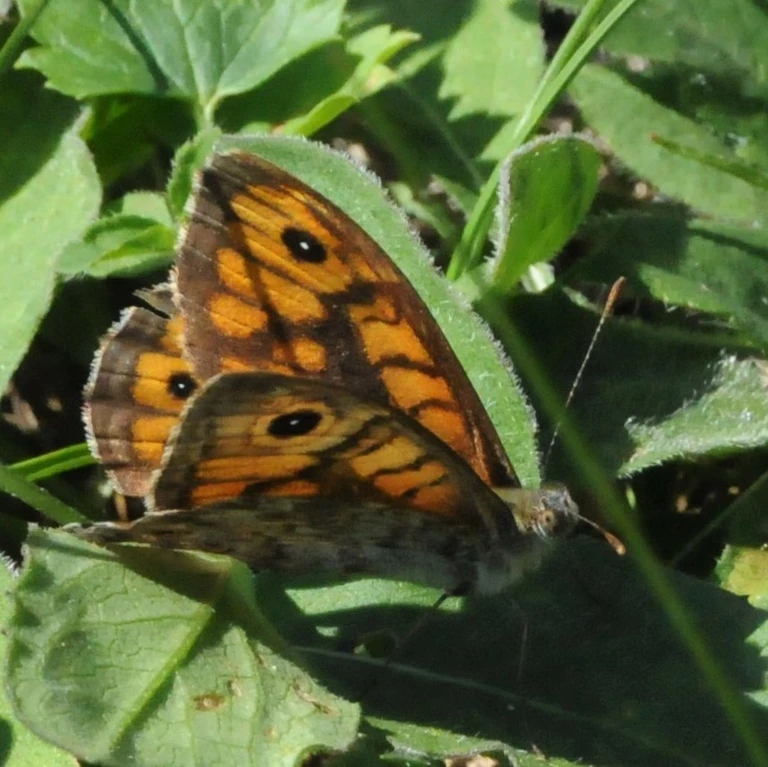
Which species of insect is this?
Lasiommata megera (also Pararge megera)
